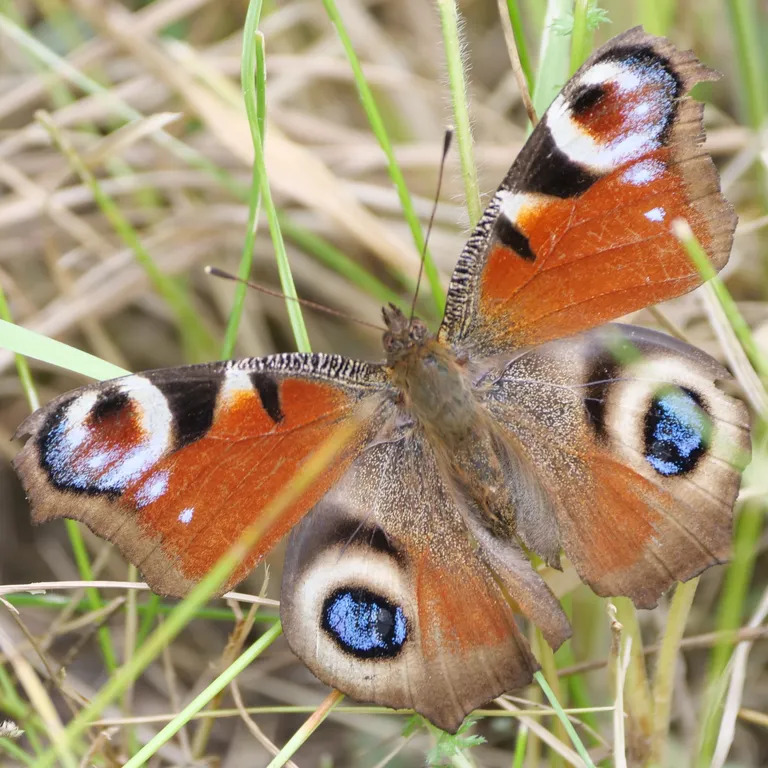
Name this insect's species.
Aglais io
